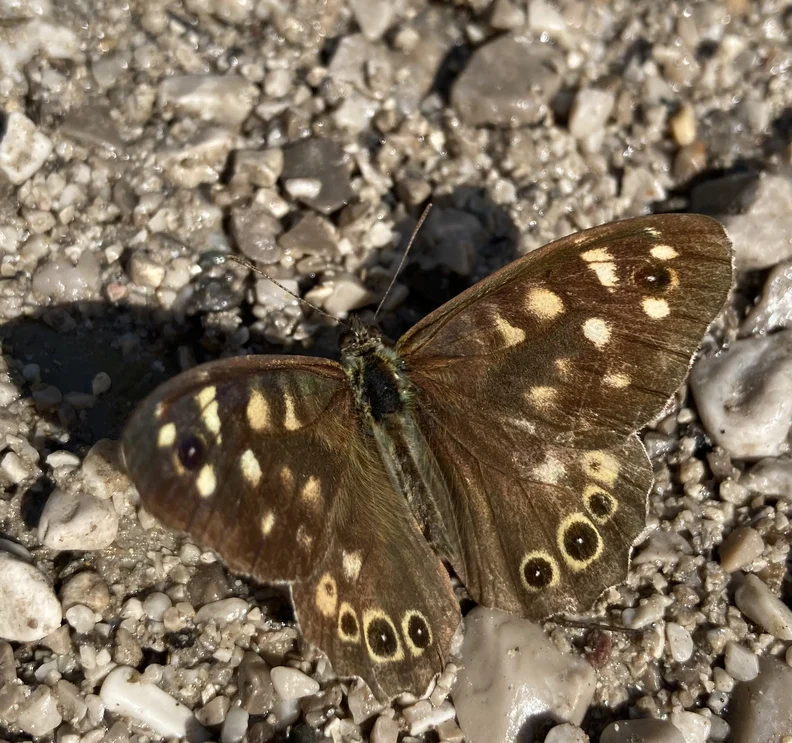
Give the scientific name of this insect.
Pararge aegeria
